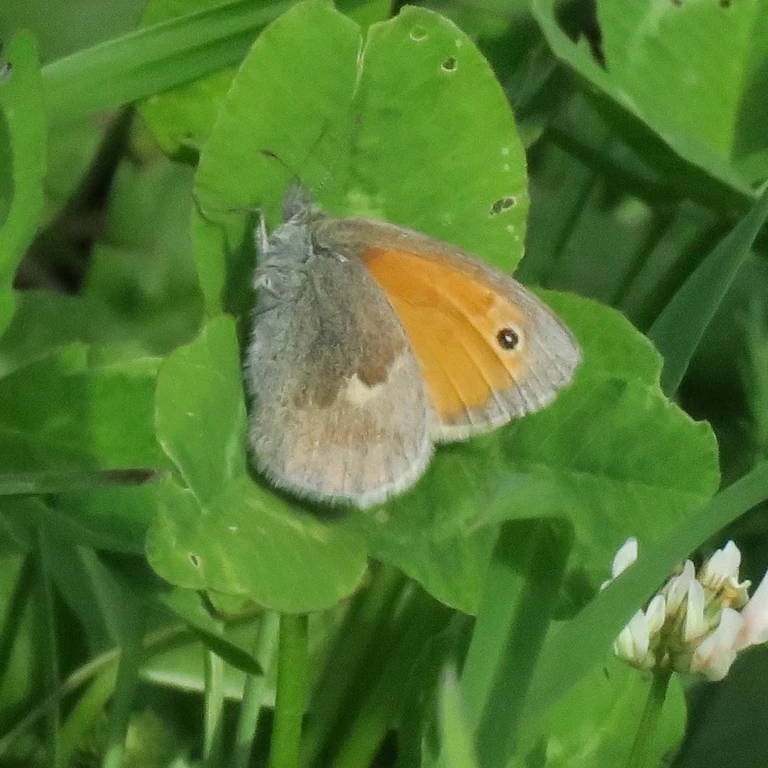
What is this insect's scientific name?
Coenonympha pamphilus
